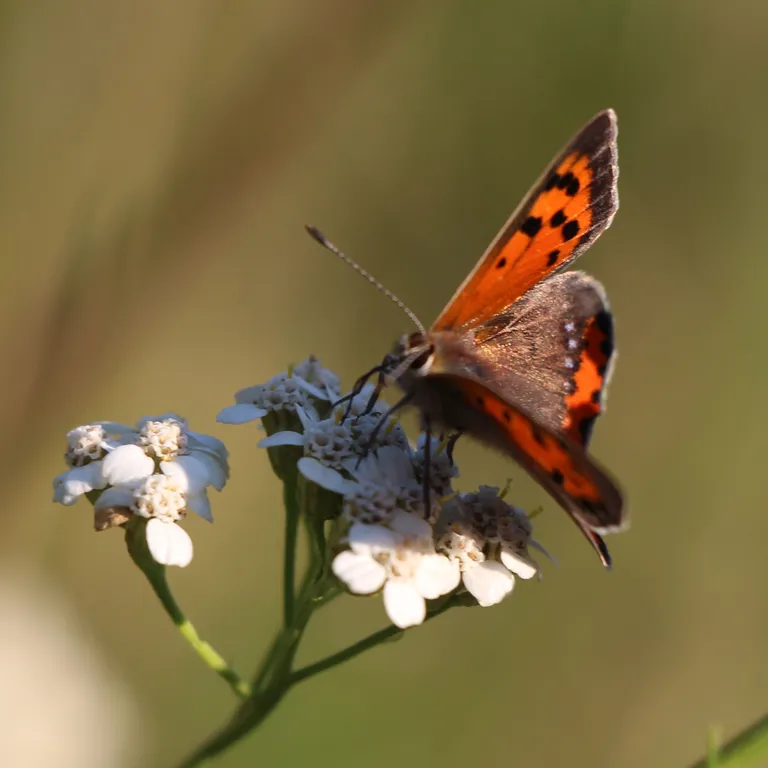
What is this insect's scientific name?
Lycaena phlaeas
